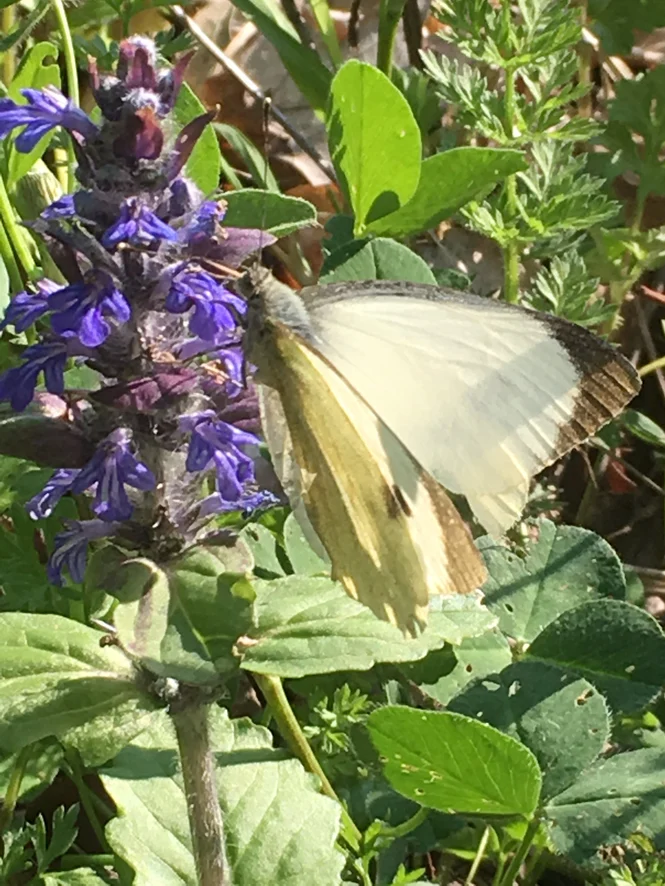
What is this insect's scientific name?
Pieris brassicae
